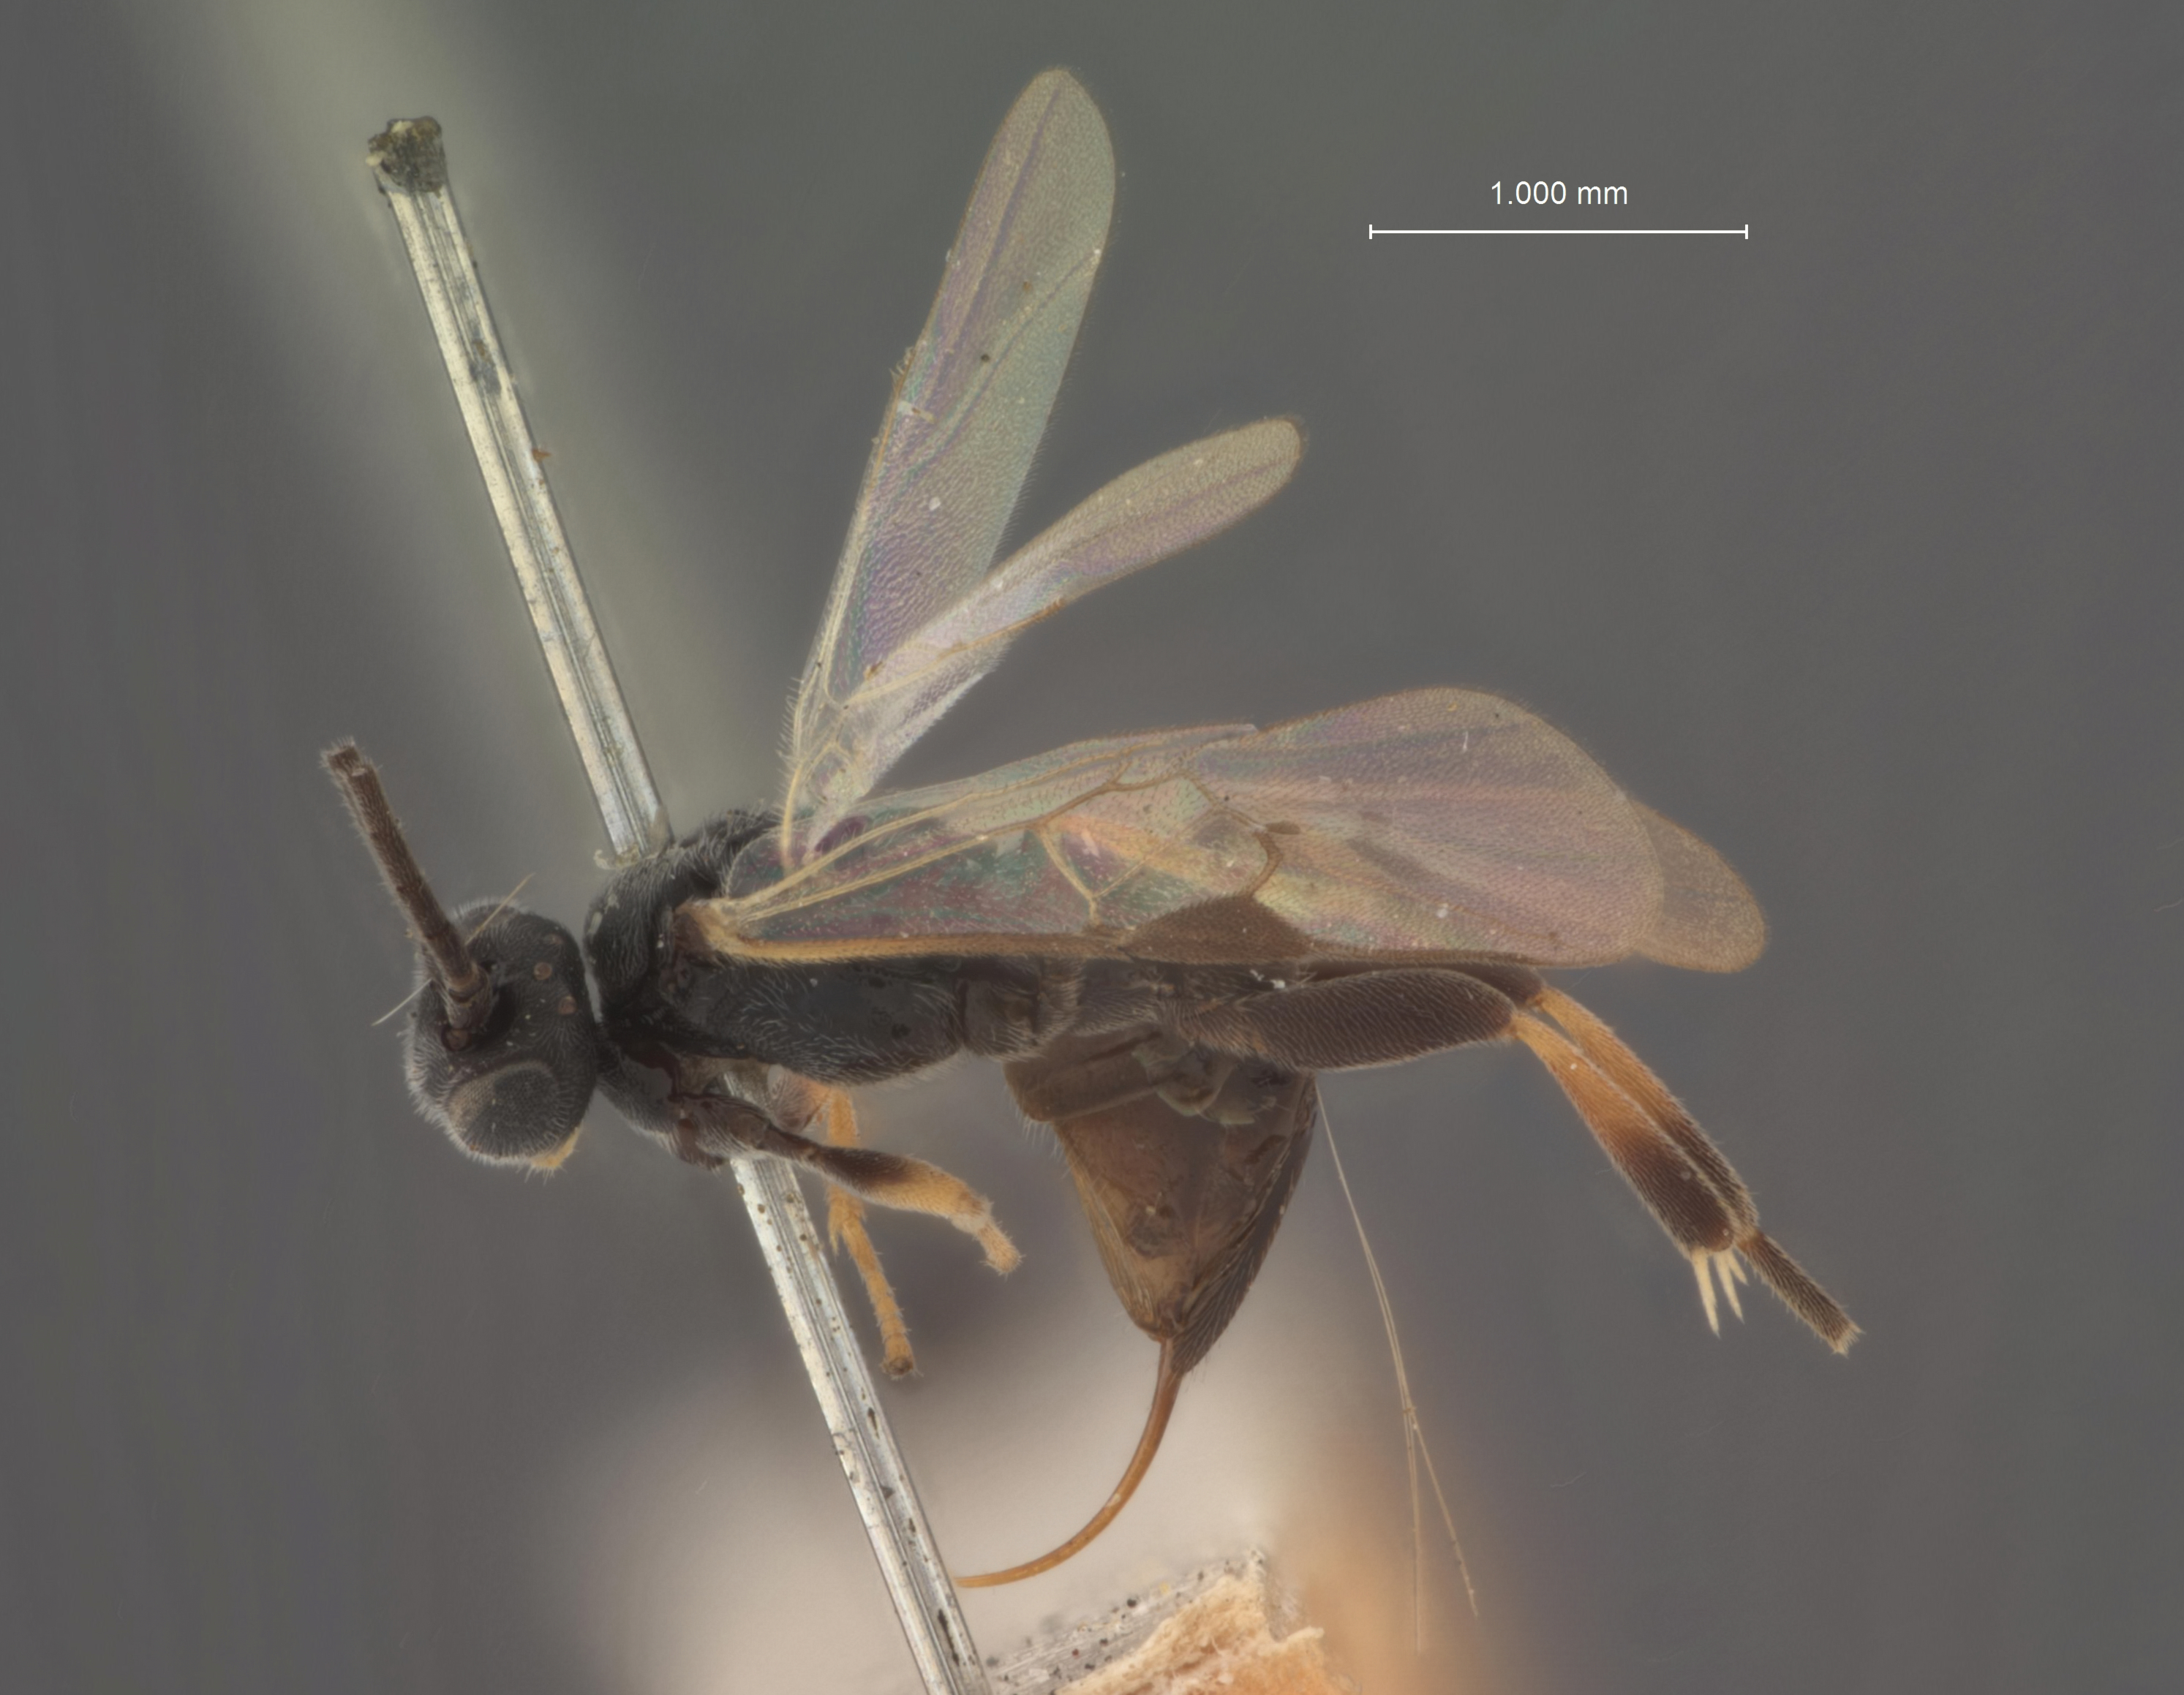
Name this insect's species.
Apanteles gelechiae
